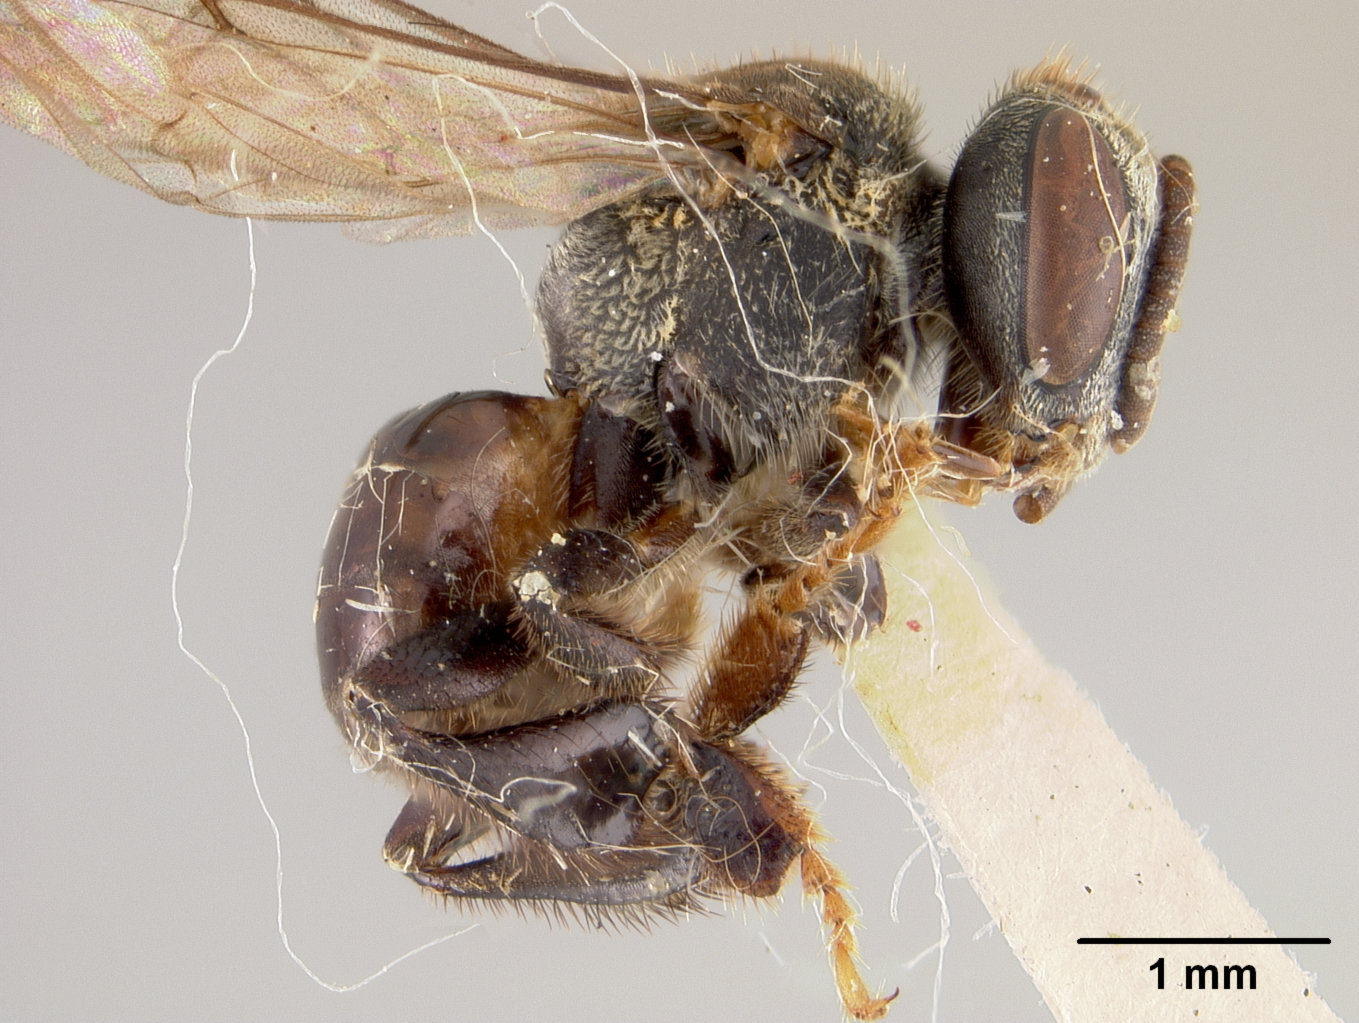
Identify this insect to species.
Trigona ventralis
